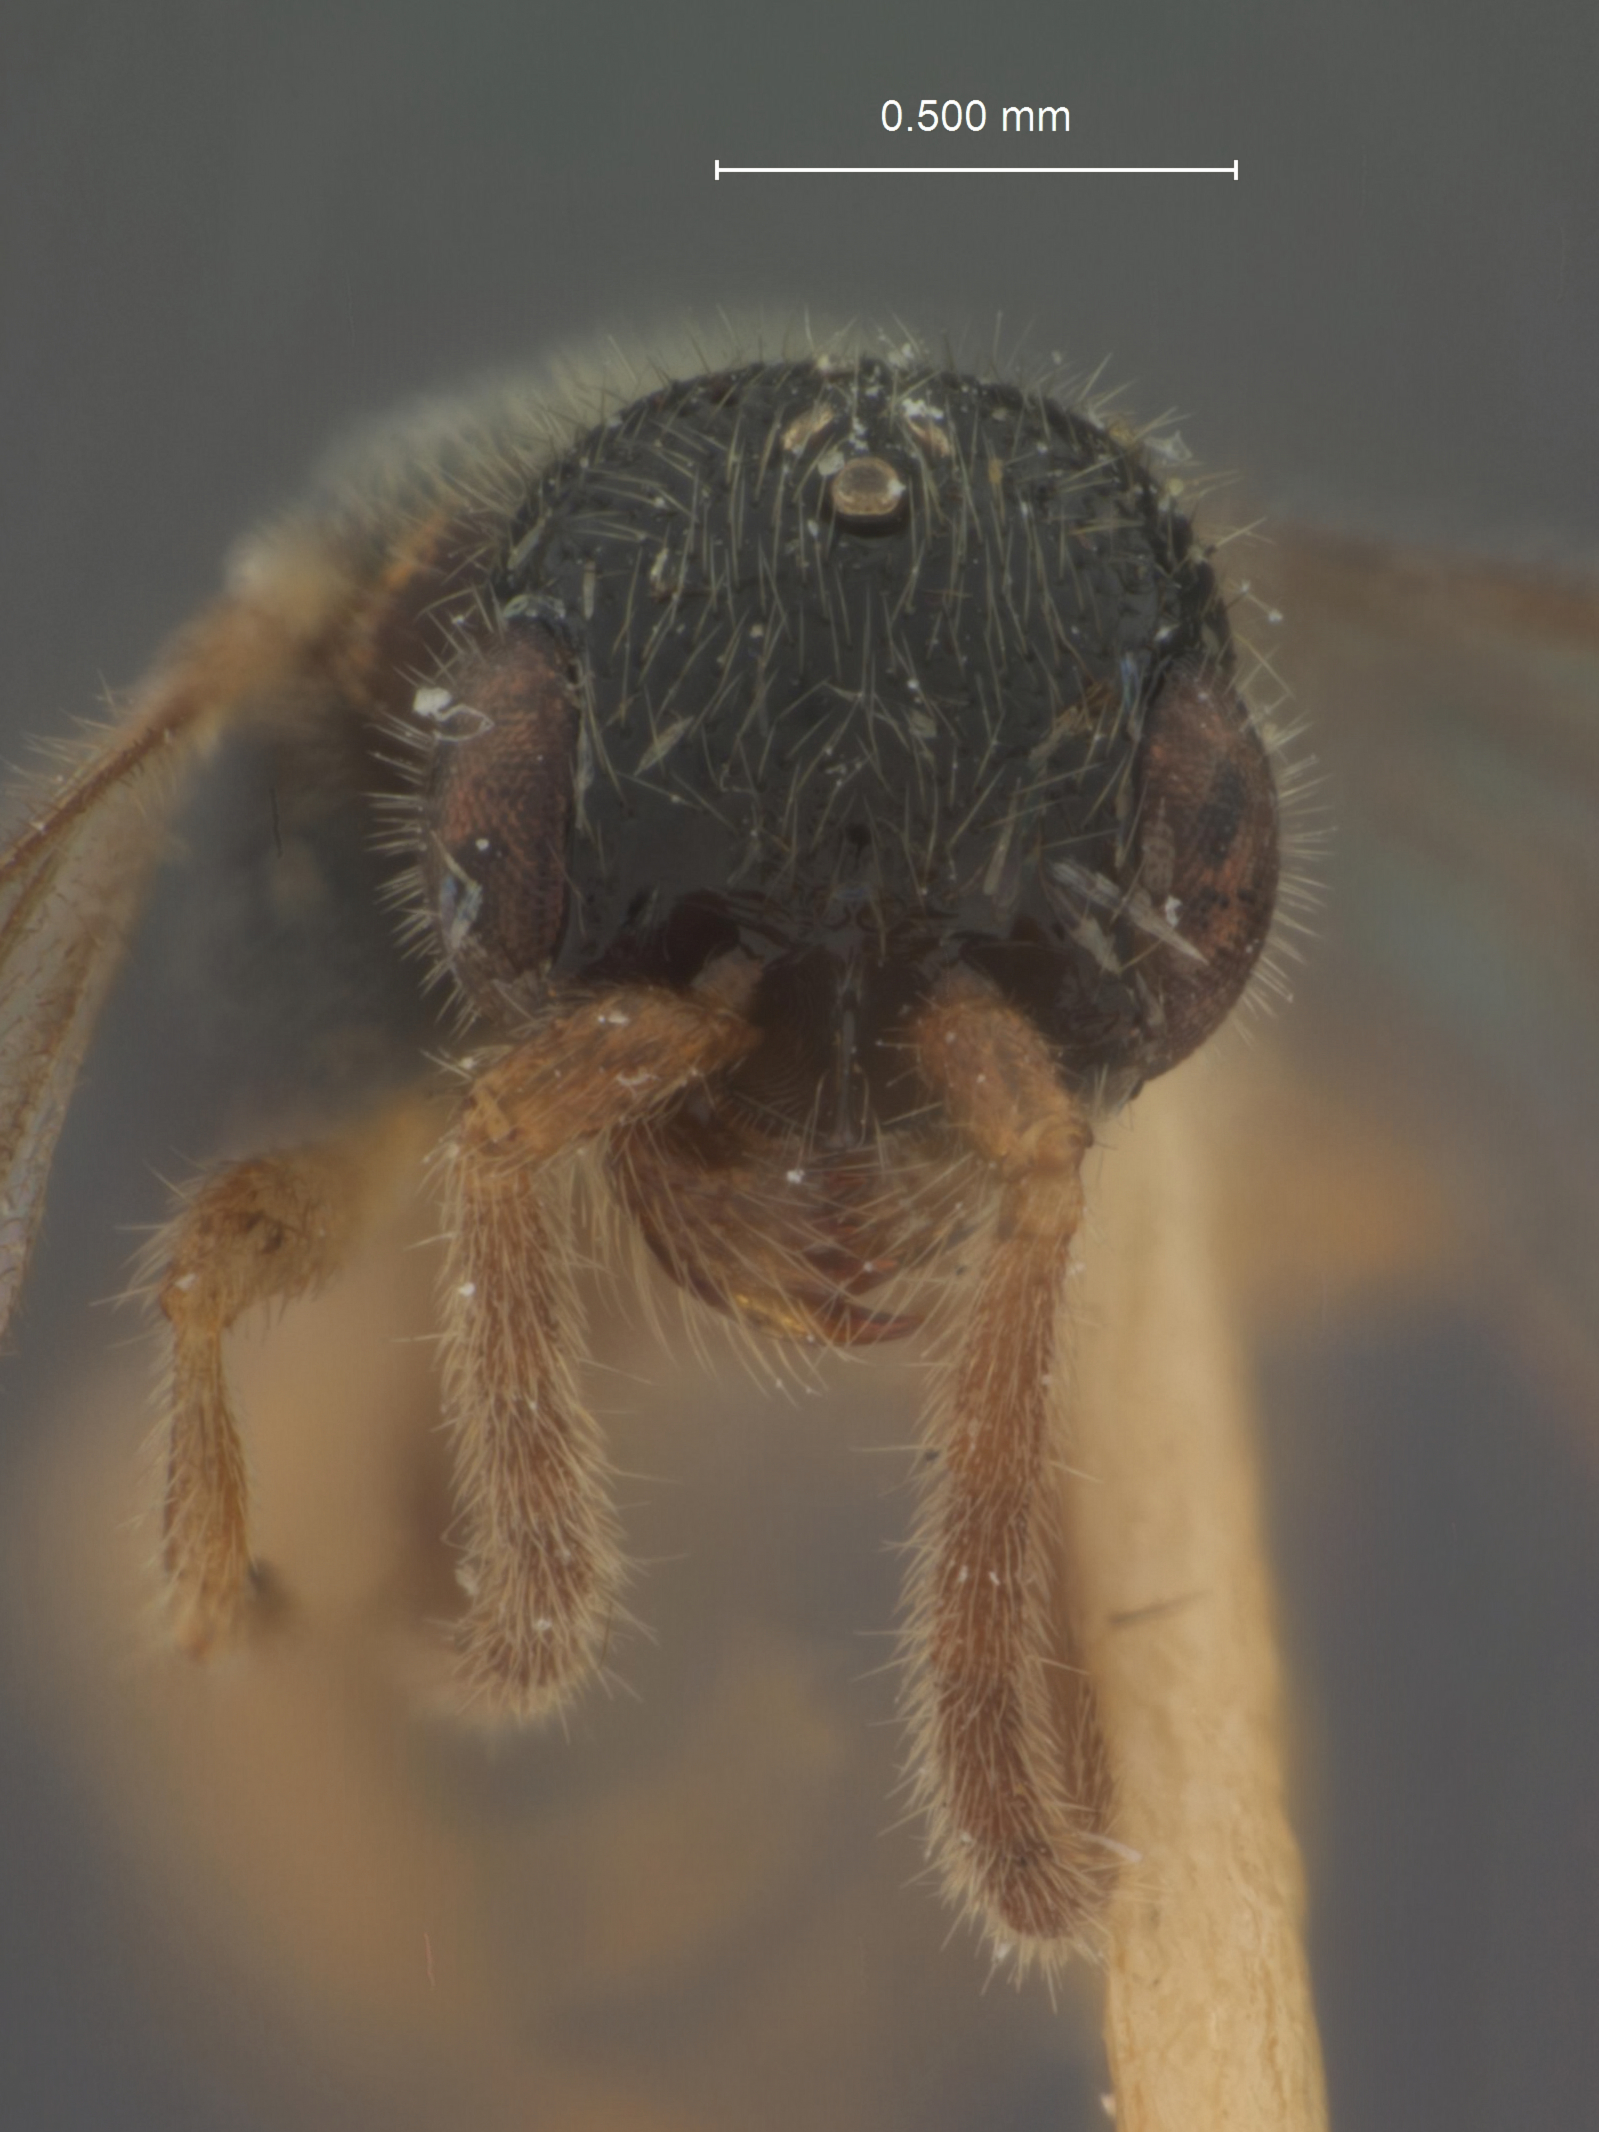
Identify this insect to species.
Pseudisobrachium angulatum
